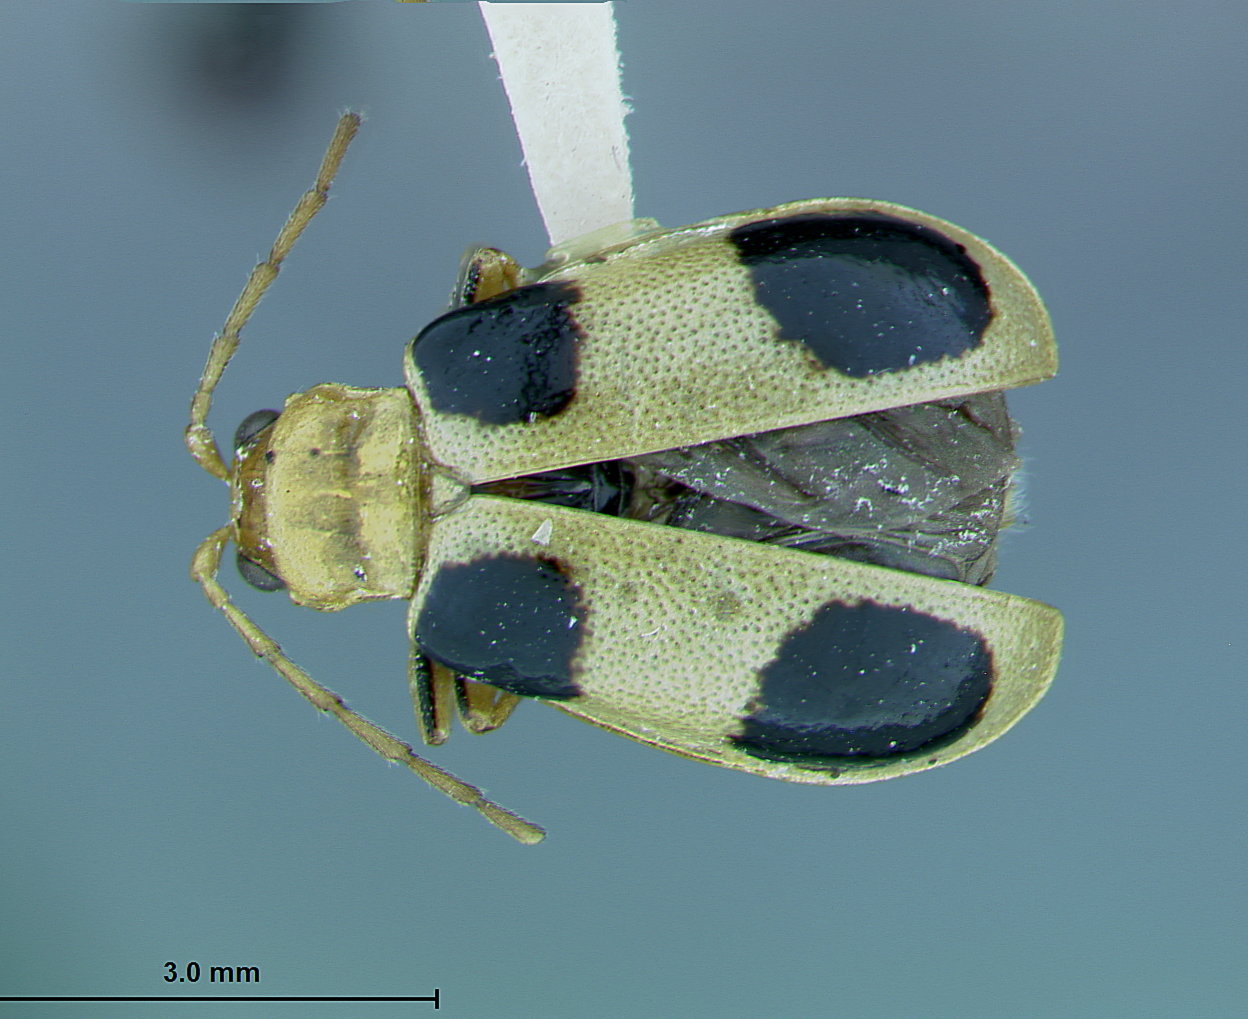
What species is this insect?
Paridea monticola
